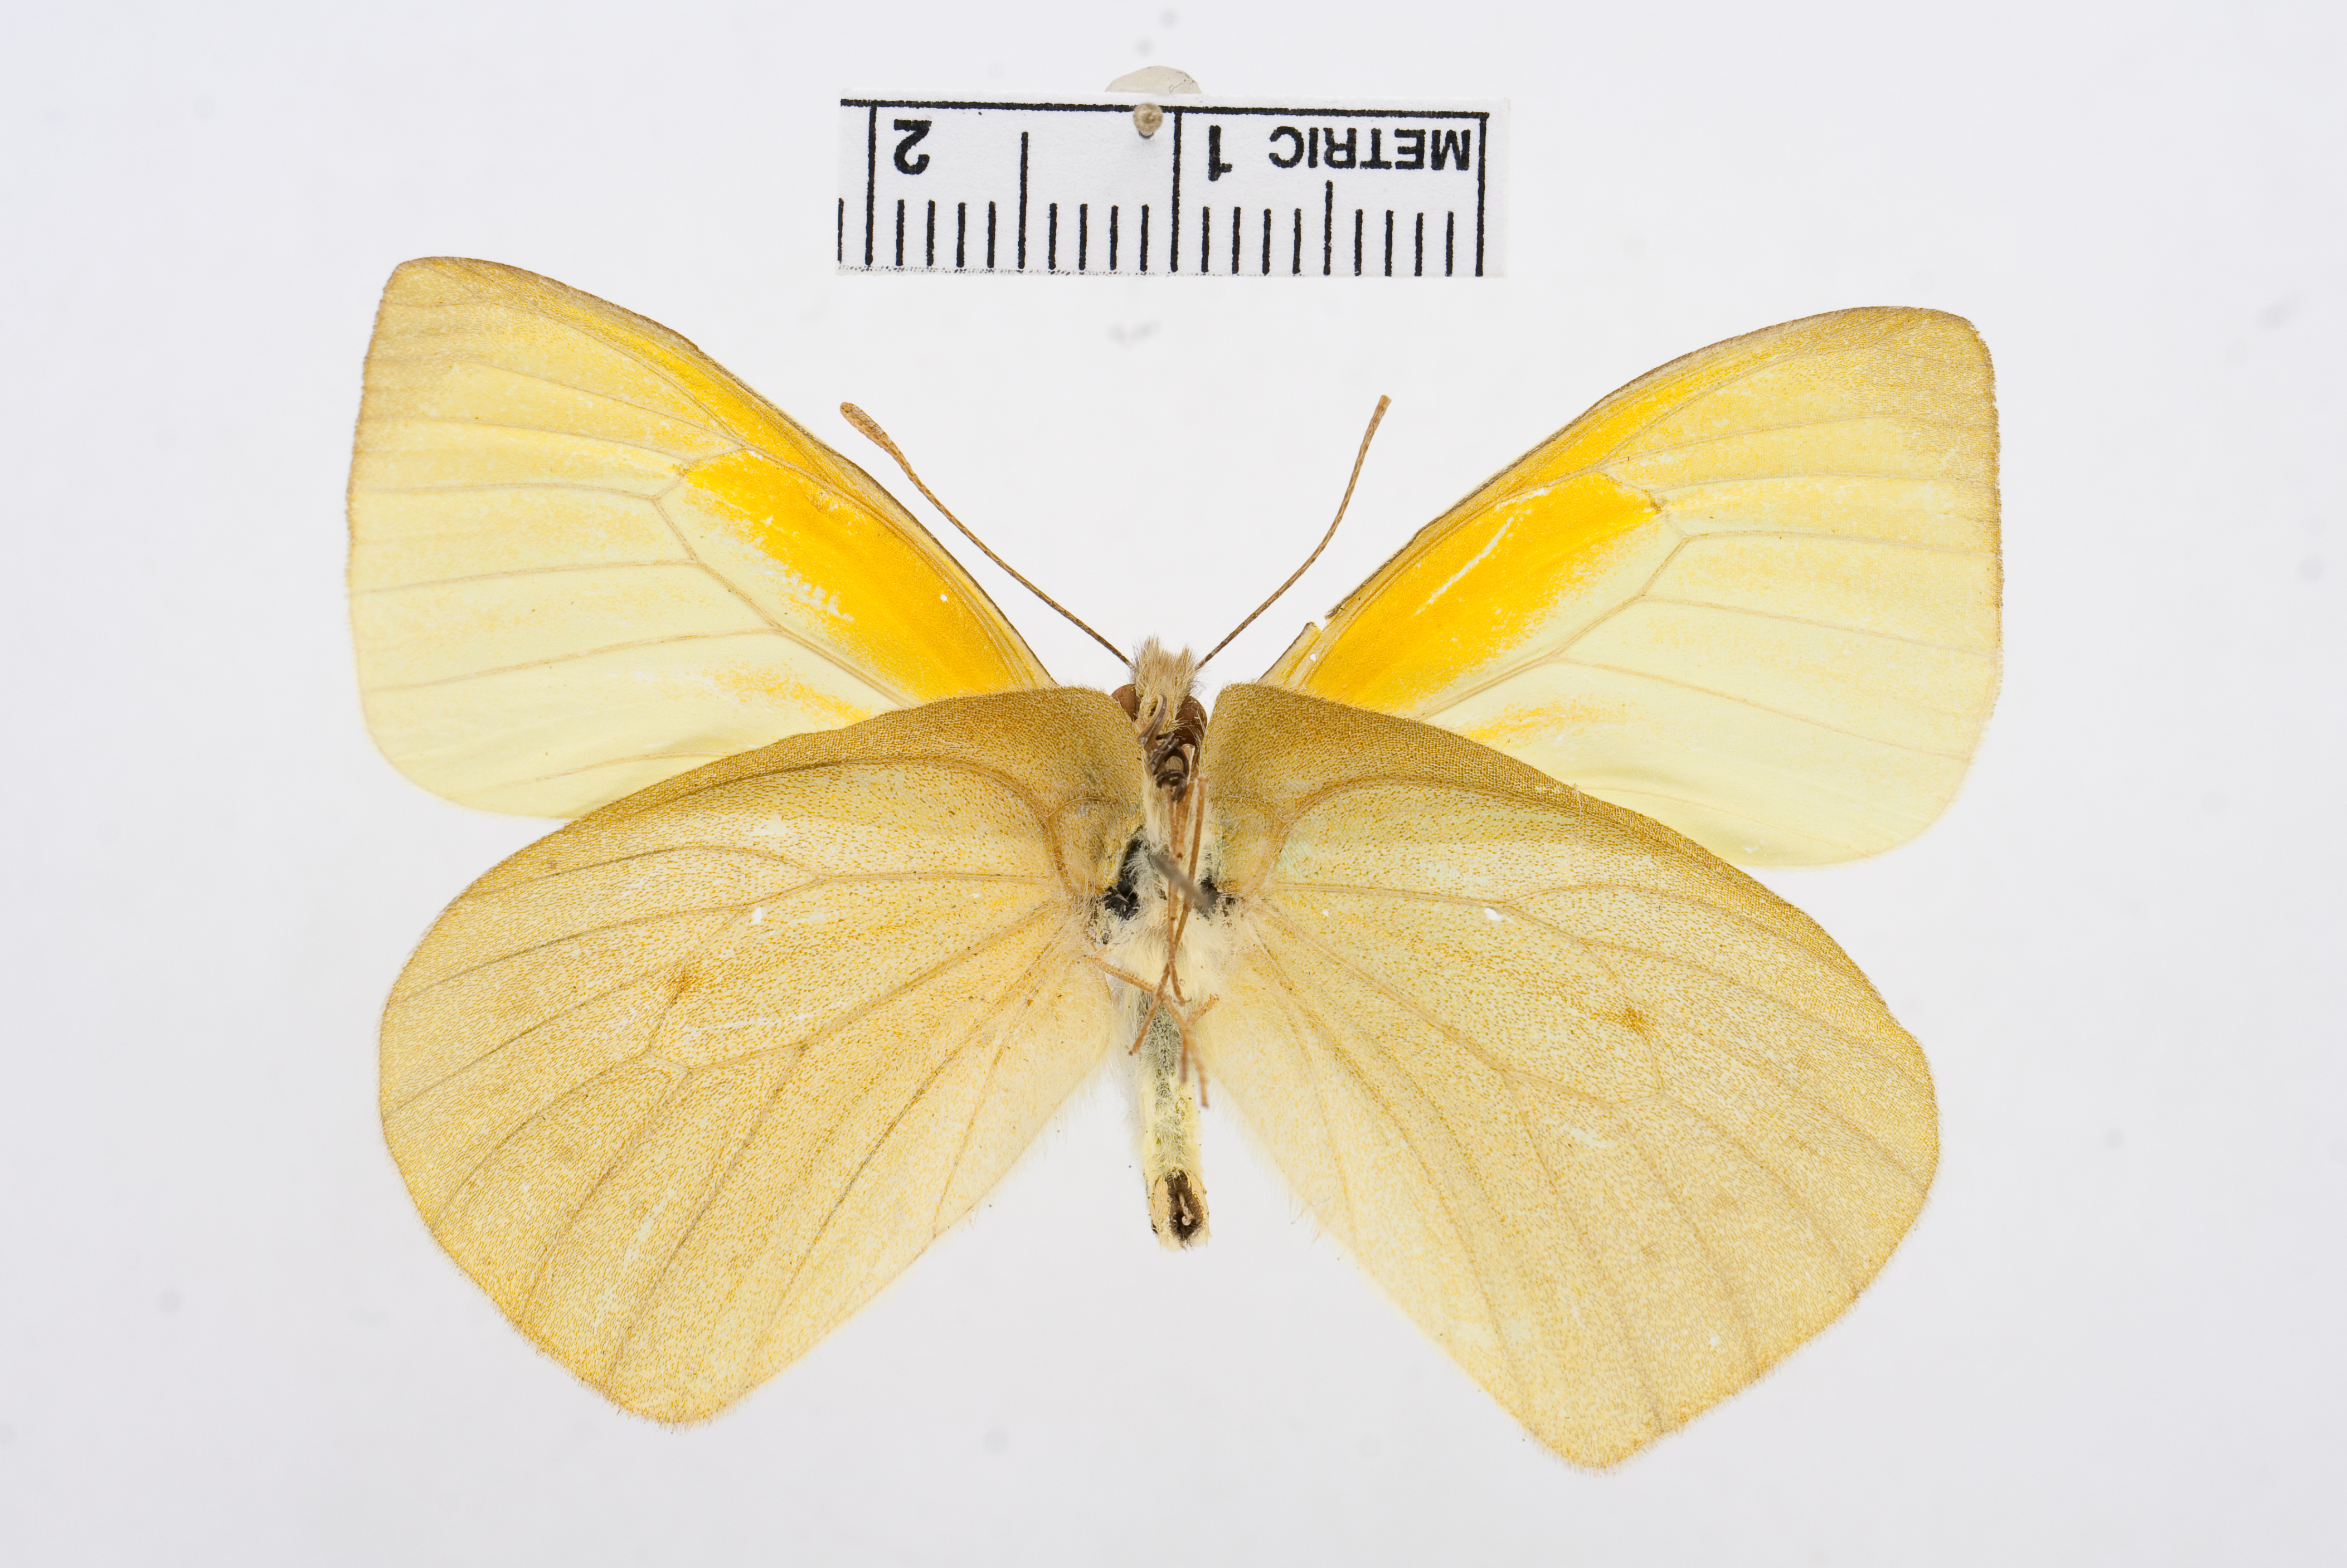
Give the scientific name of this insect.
Mathania aureomaculata
